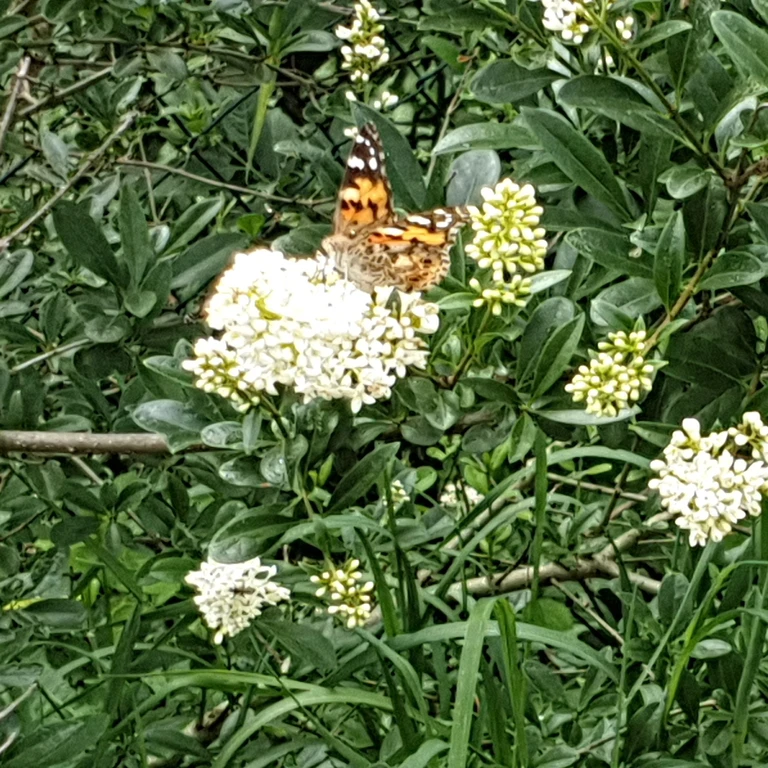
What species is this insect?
Vanessa cardui
